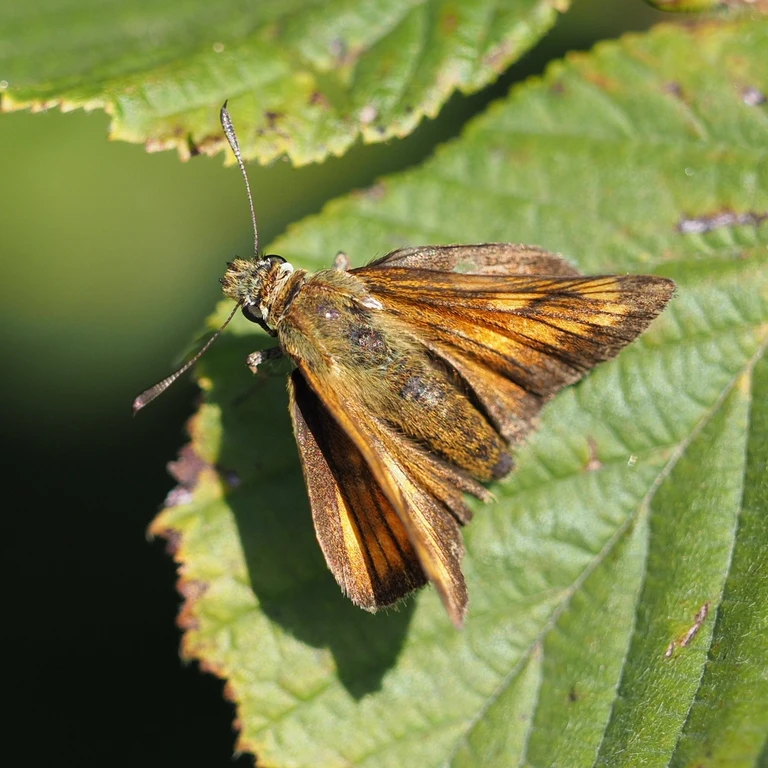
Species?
Ochlodes sylvanus (also Ochlodes venata)
